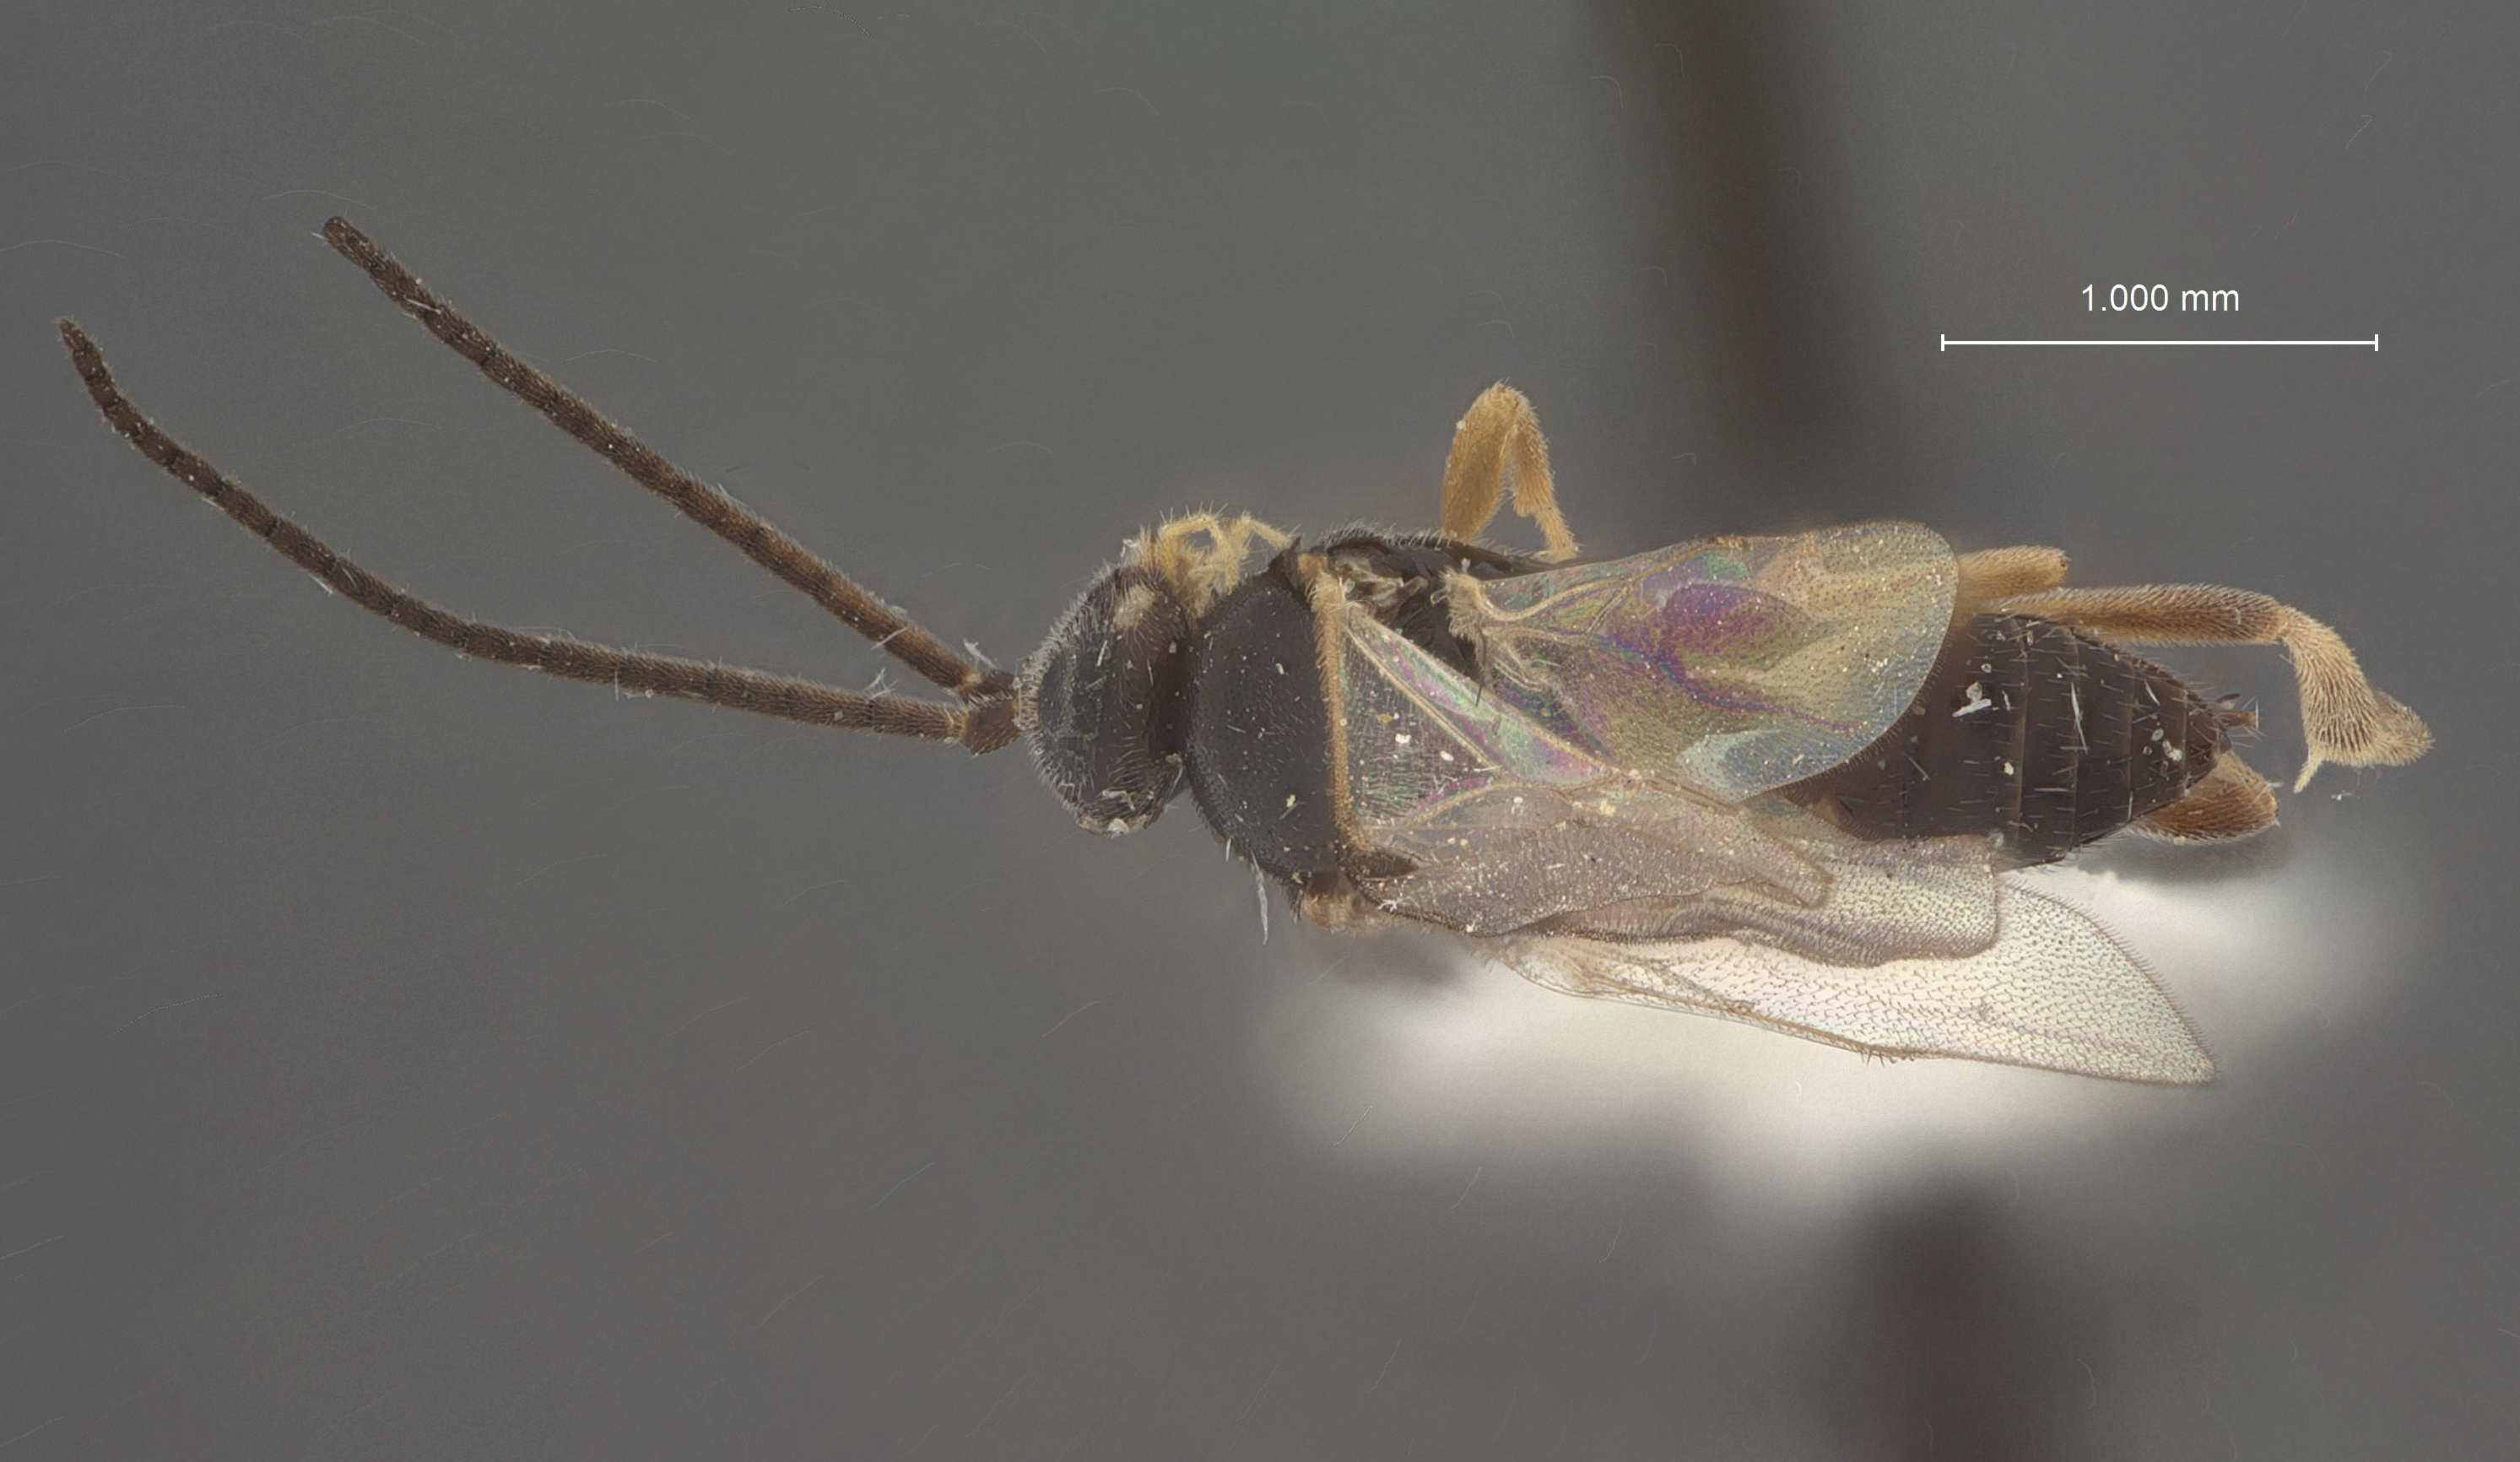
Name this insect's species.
Apanteles harrisinae
